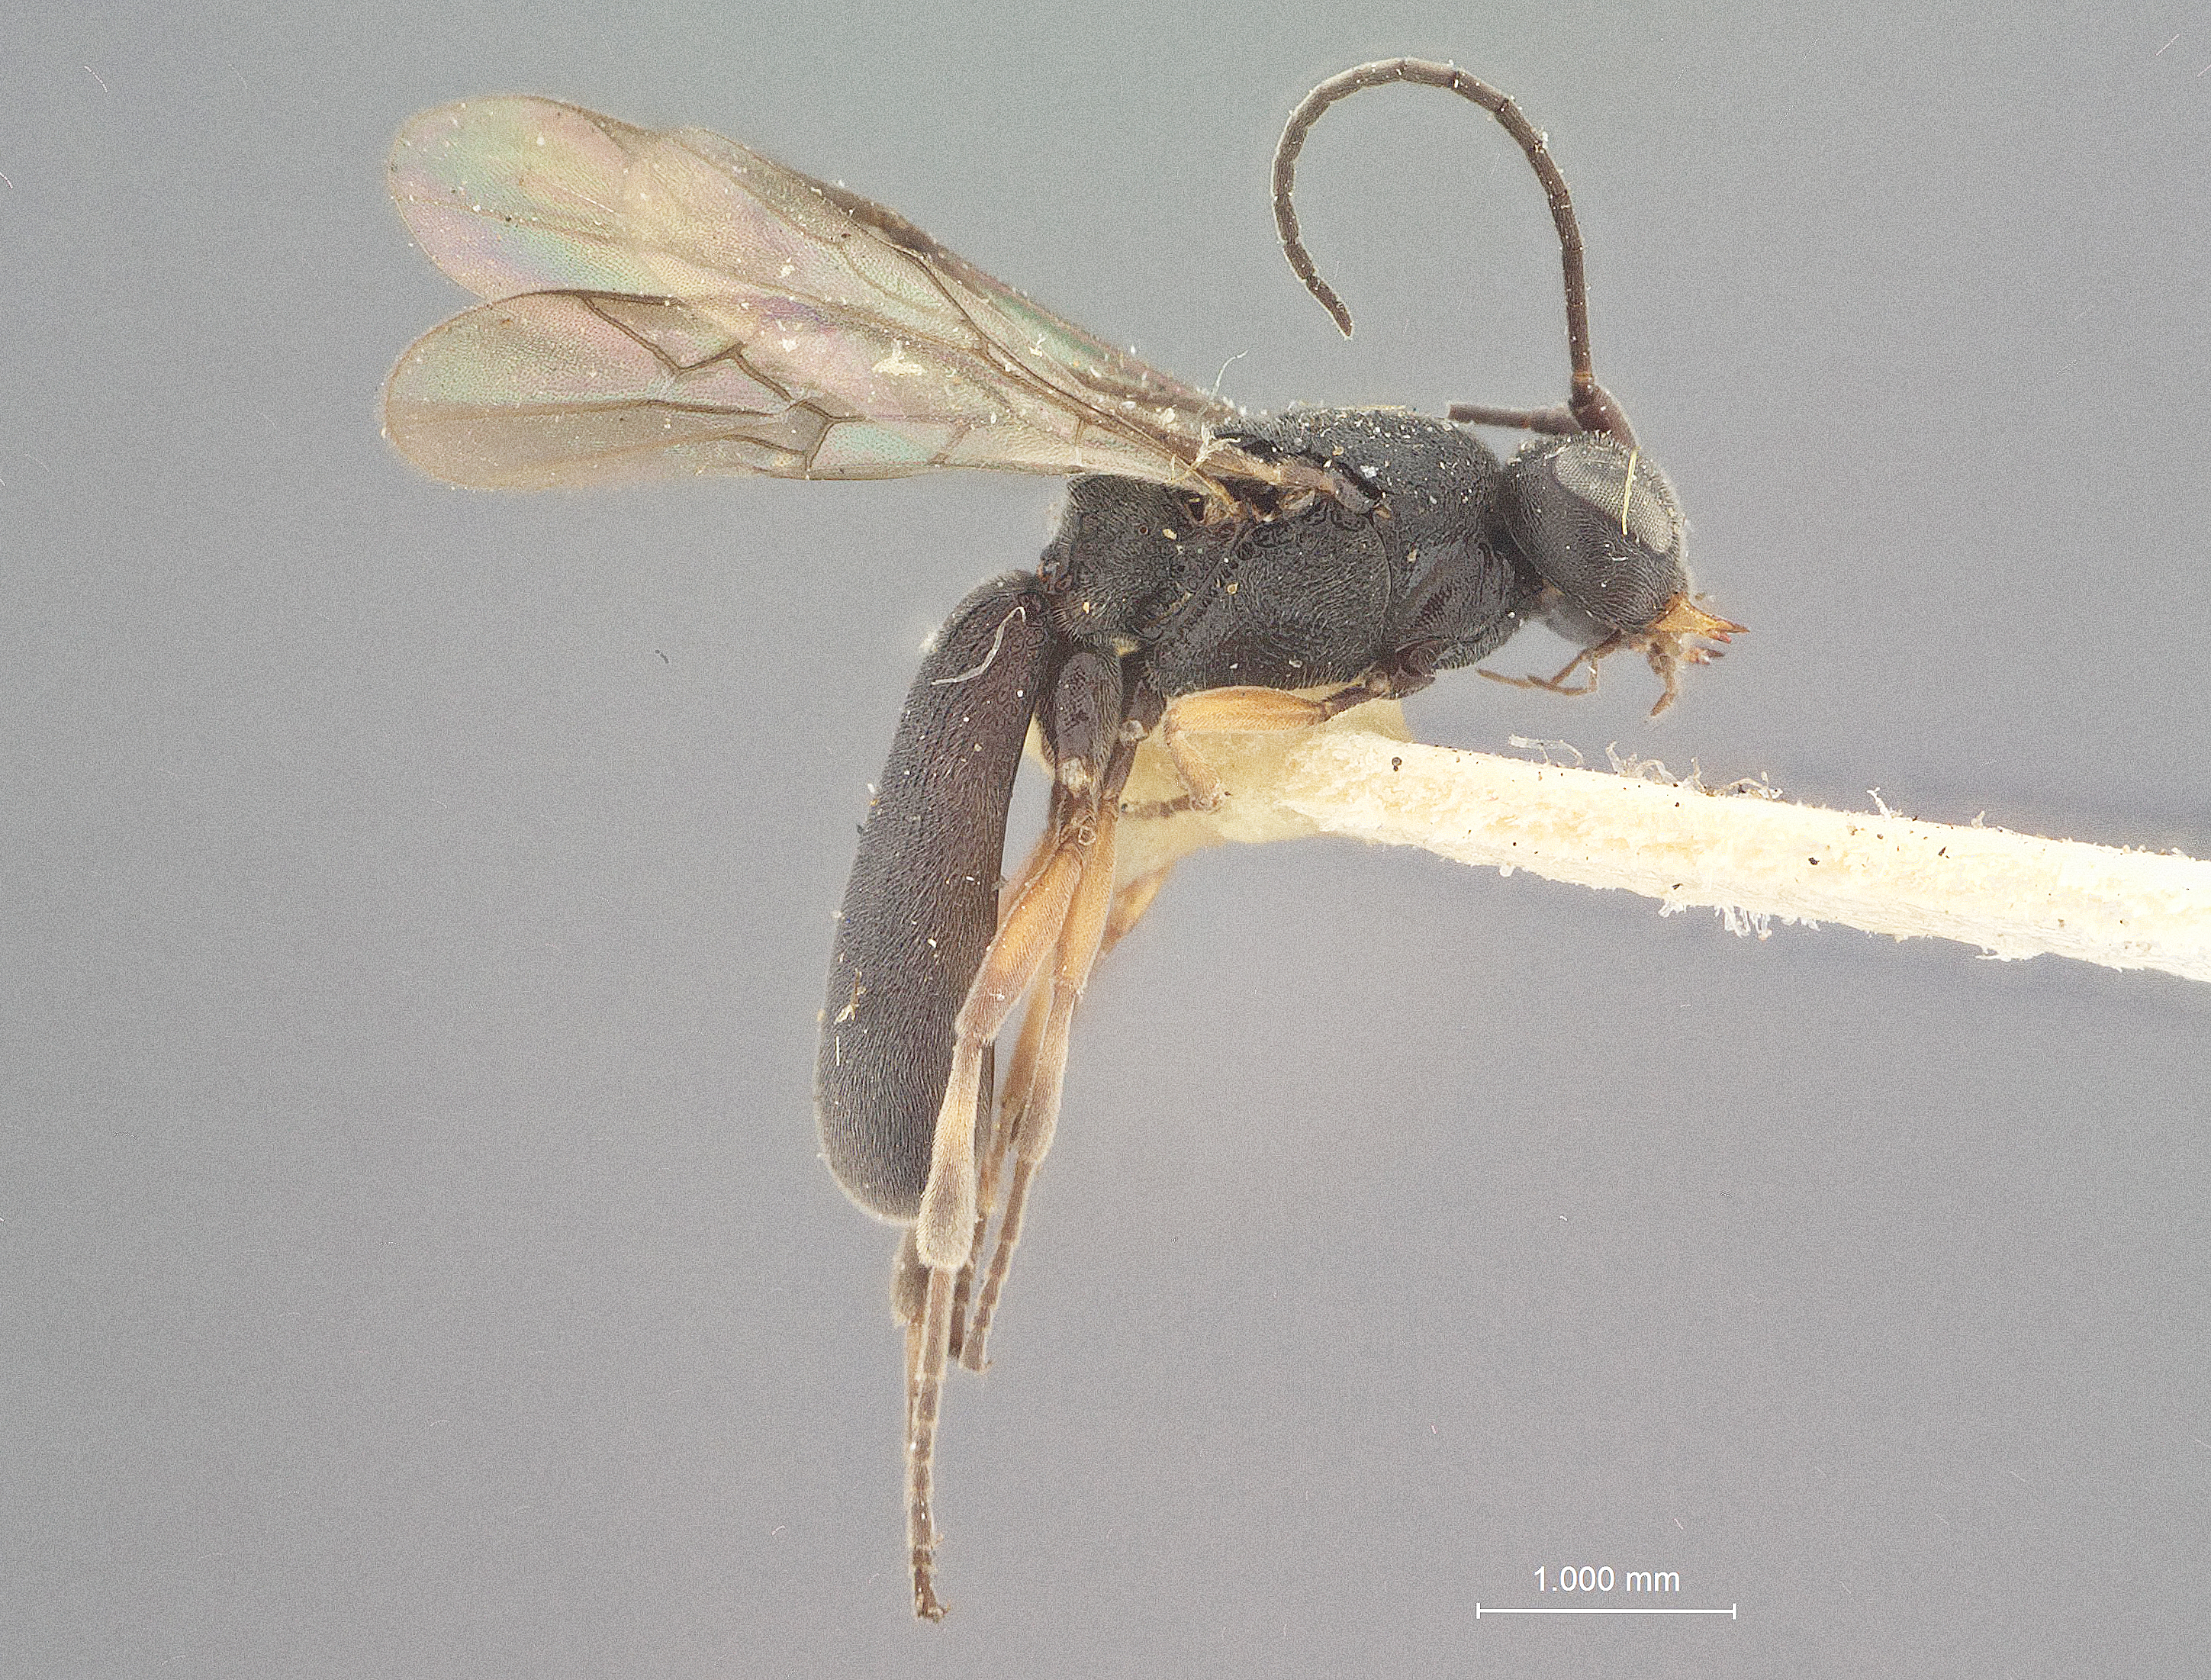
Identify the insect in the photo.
Chelonus sasacus
